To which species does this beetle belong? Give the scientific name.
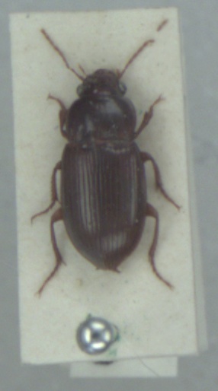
Amara apricaria
